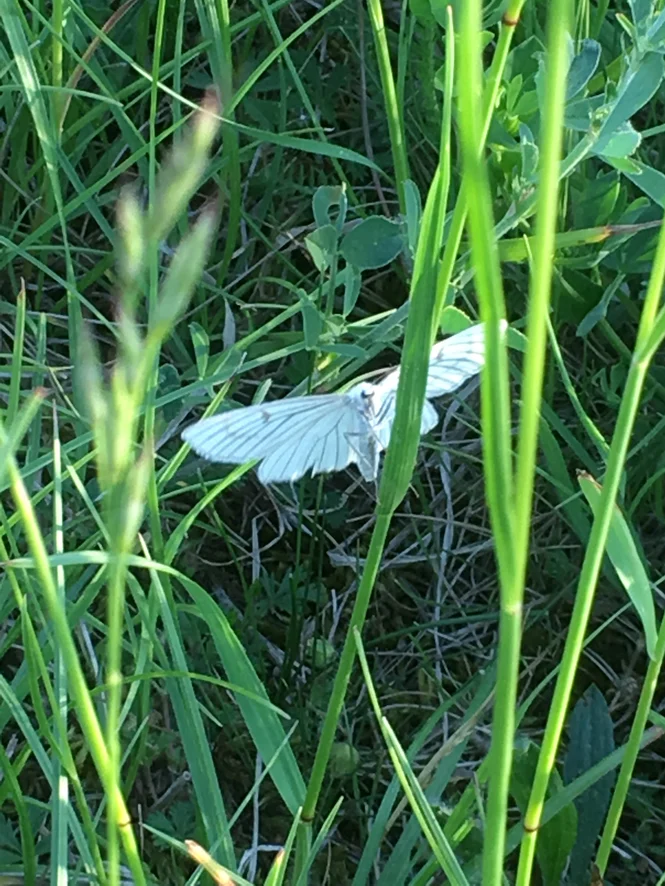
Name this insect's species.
Siona lineata
